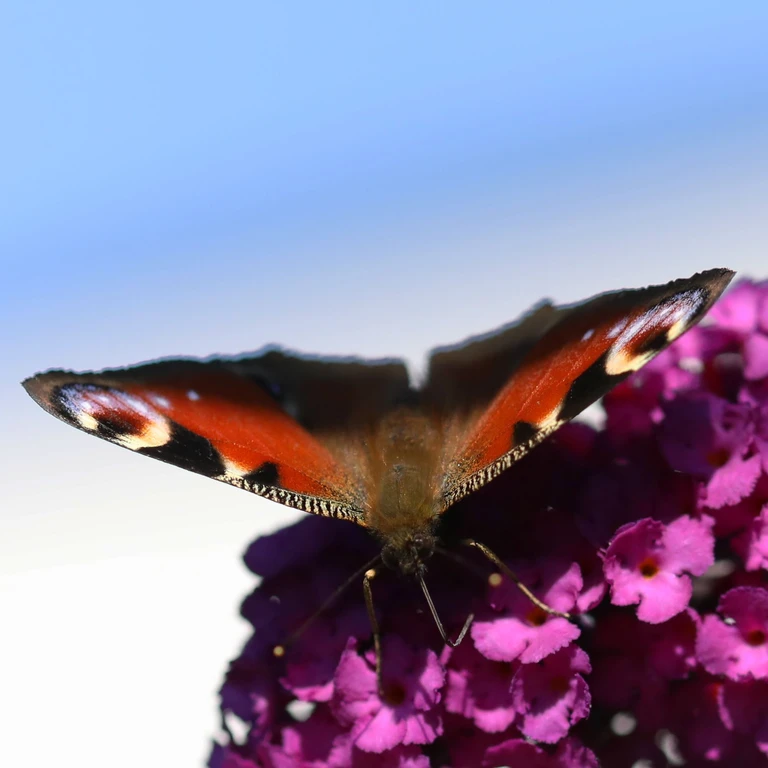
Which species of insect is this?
Aglais io
